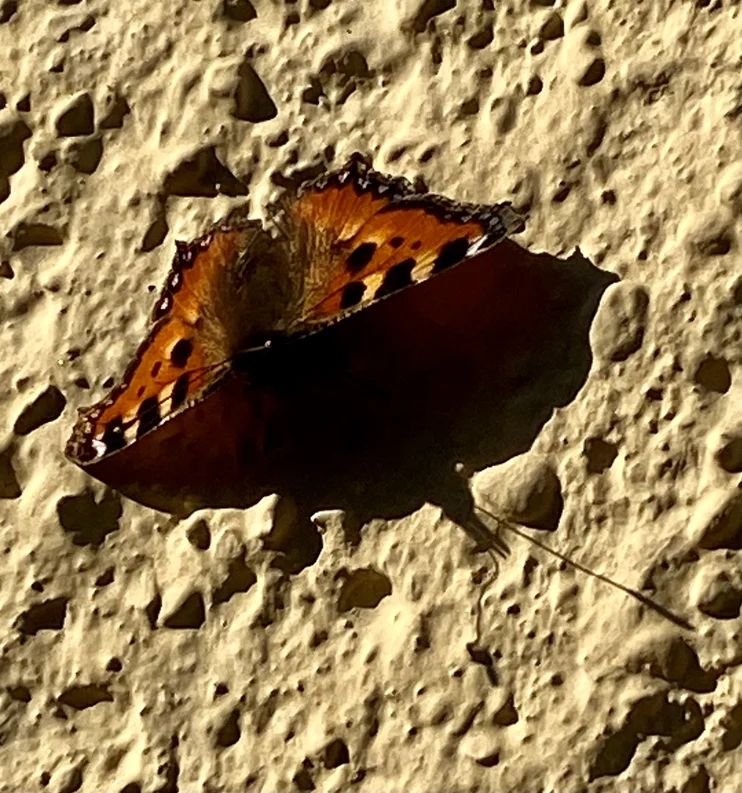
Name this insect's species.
Aglais urticae
